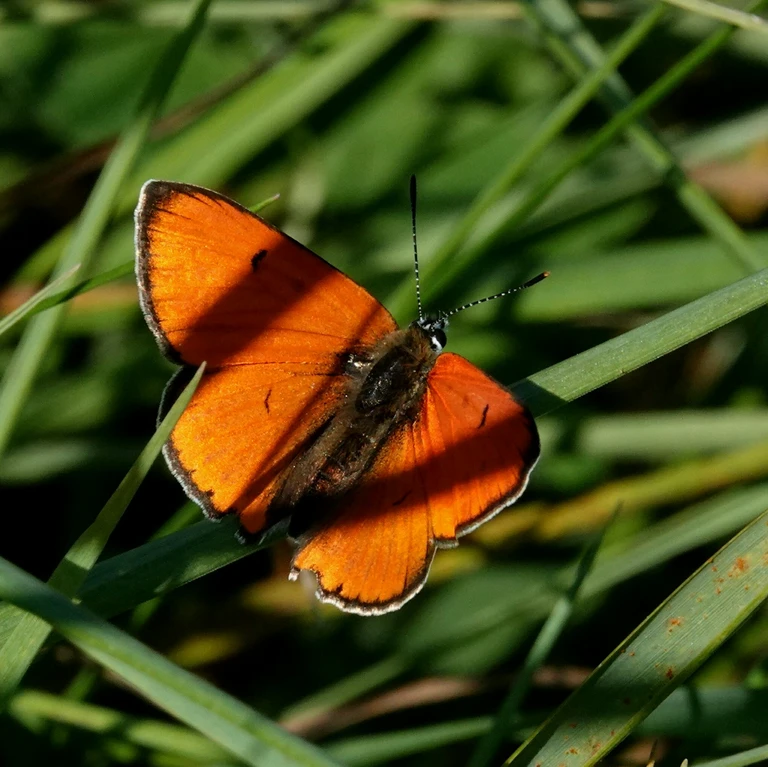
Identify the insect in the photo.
Lycaena dispar
